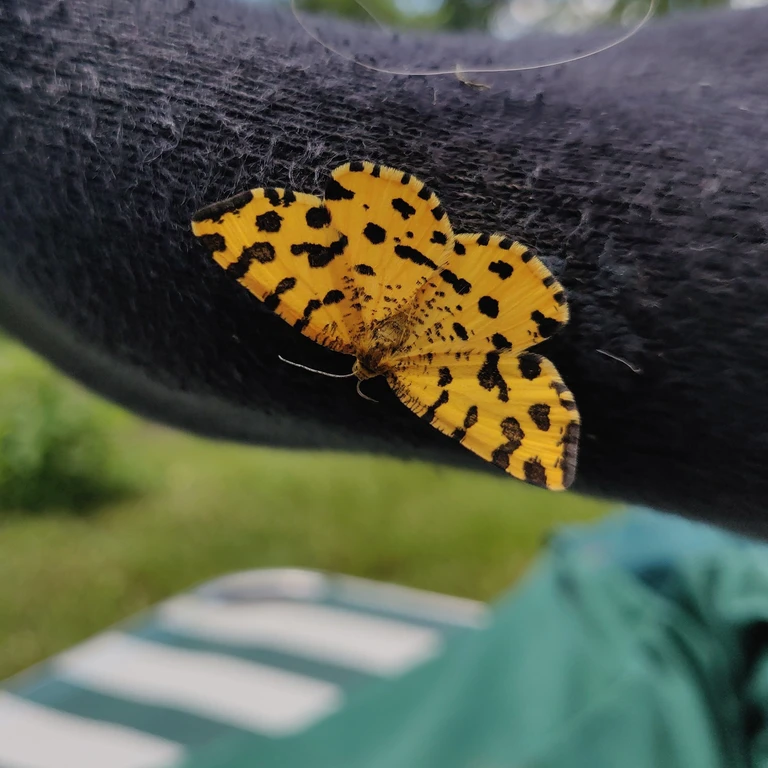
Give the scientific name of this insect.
Pseudopanthera macularia
